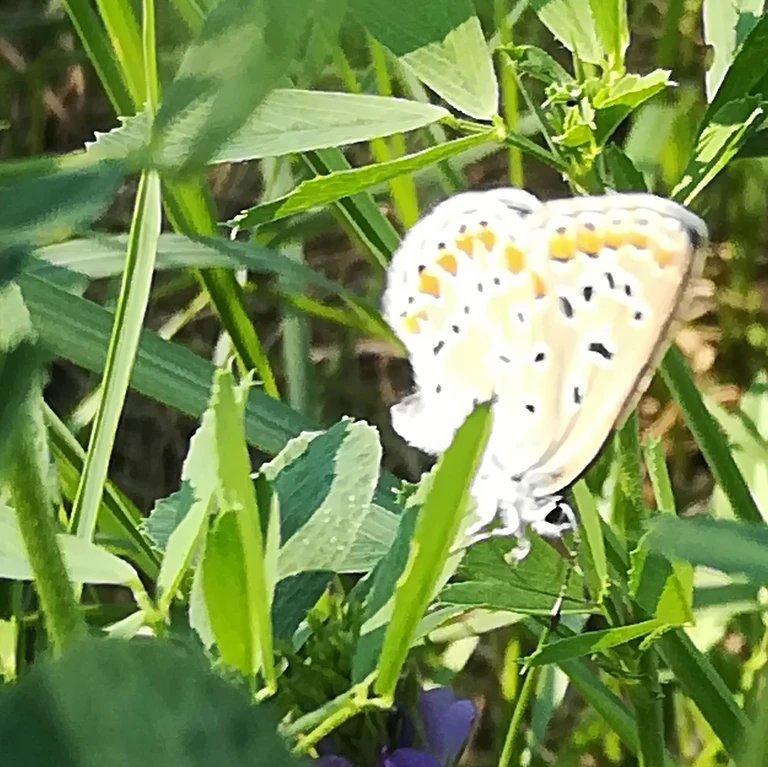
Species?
Lysandra coridon
